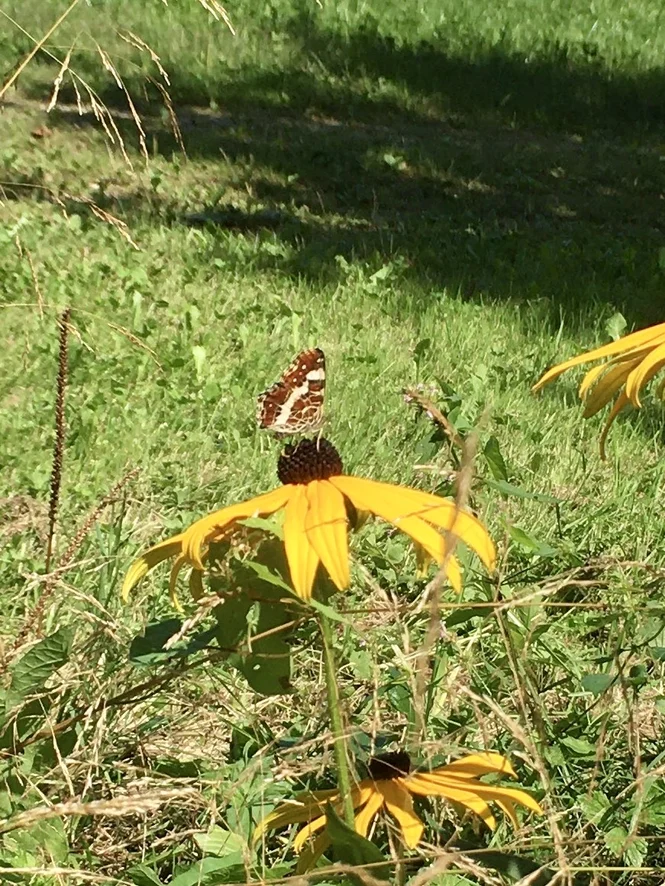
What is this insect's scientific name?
Araschnia levana
